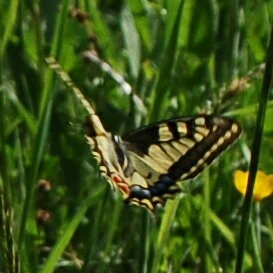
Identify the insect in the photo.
Papilio machaon
